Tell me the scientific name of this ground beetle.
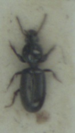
Dyschirius salinus
